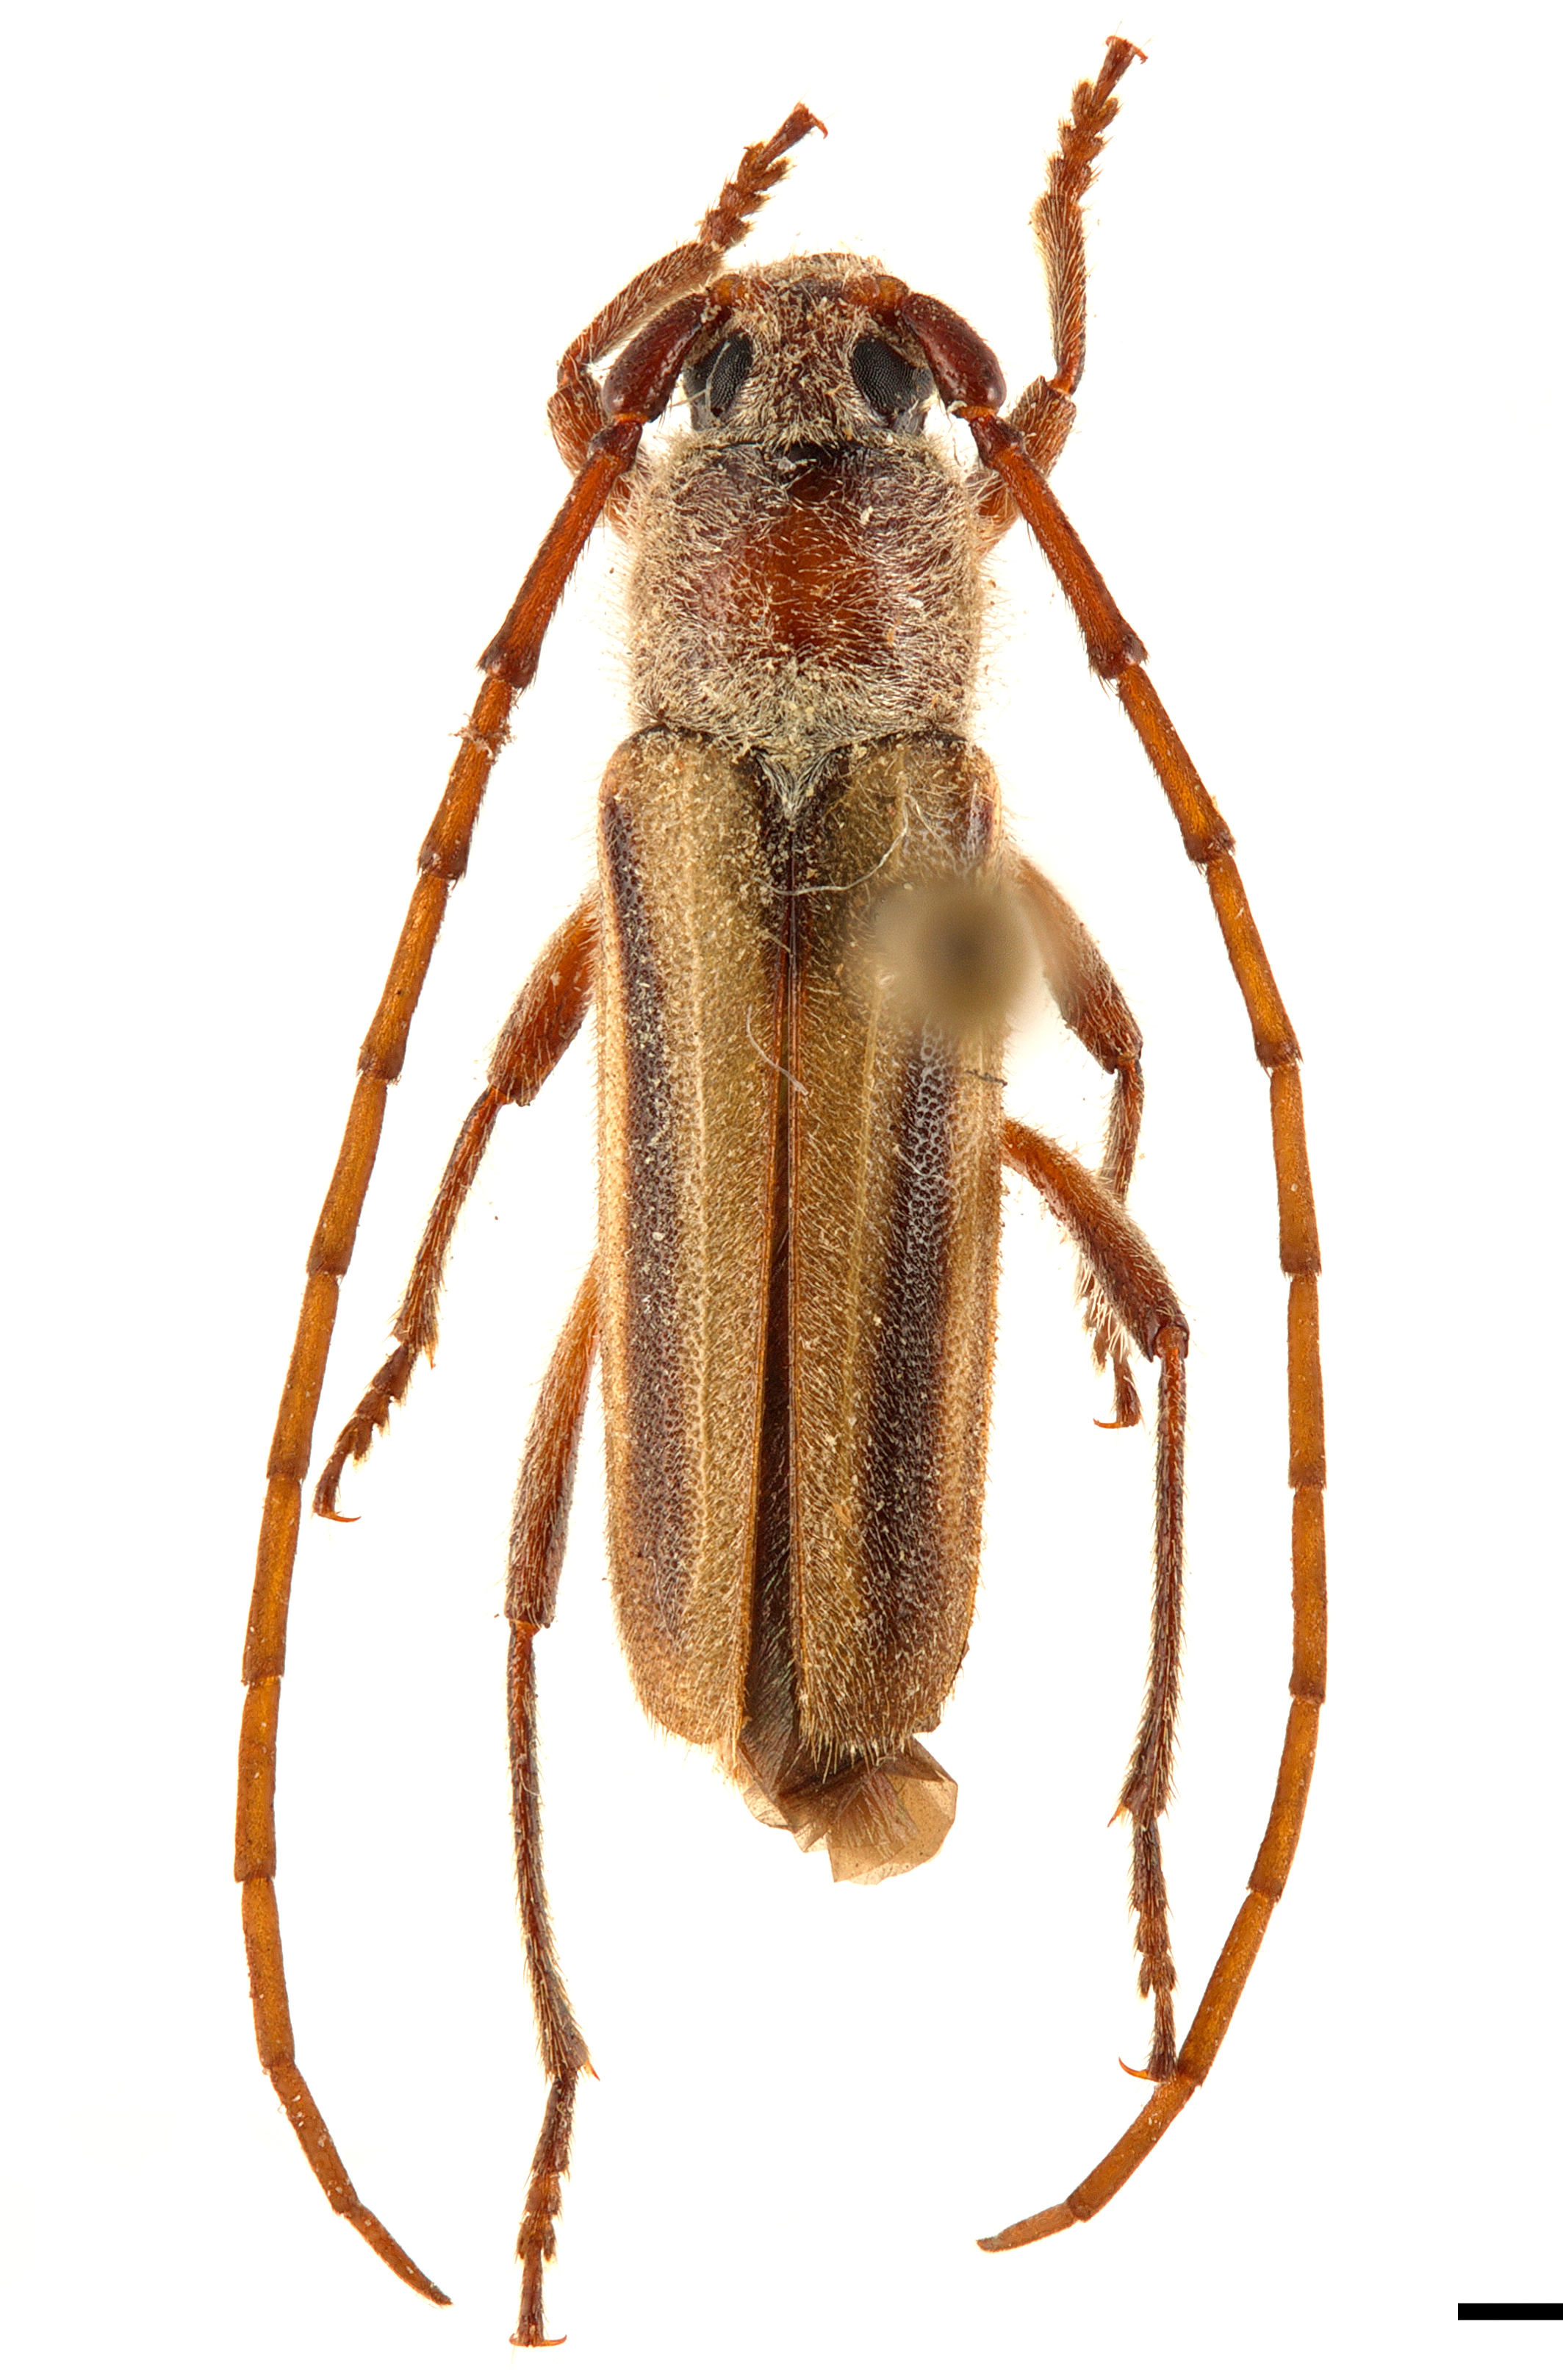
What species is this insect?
Amannus pectoralis
